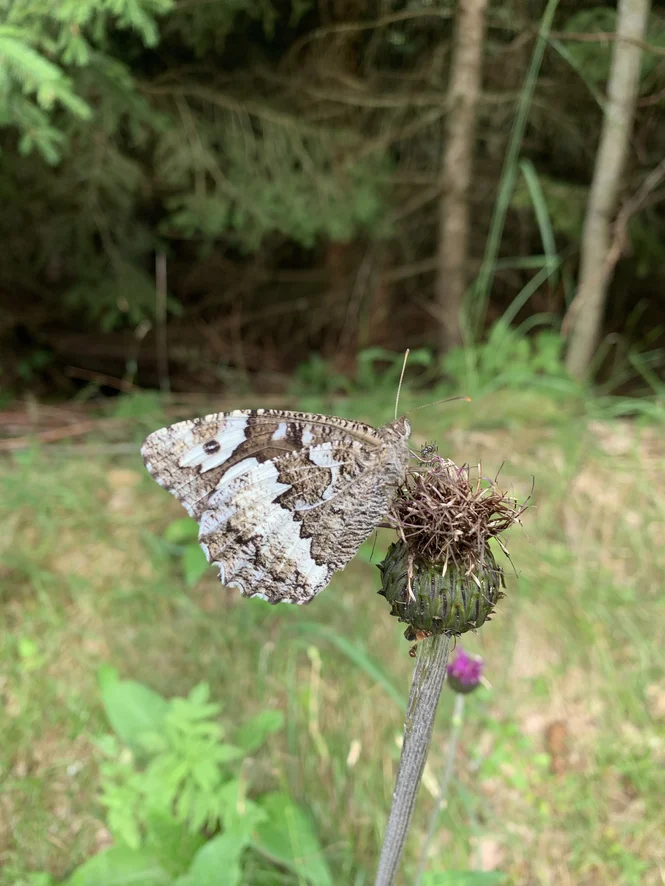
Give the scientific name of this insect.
Brintesia circe
